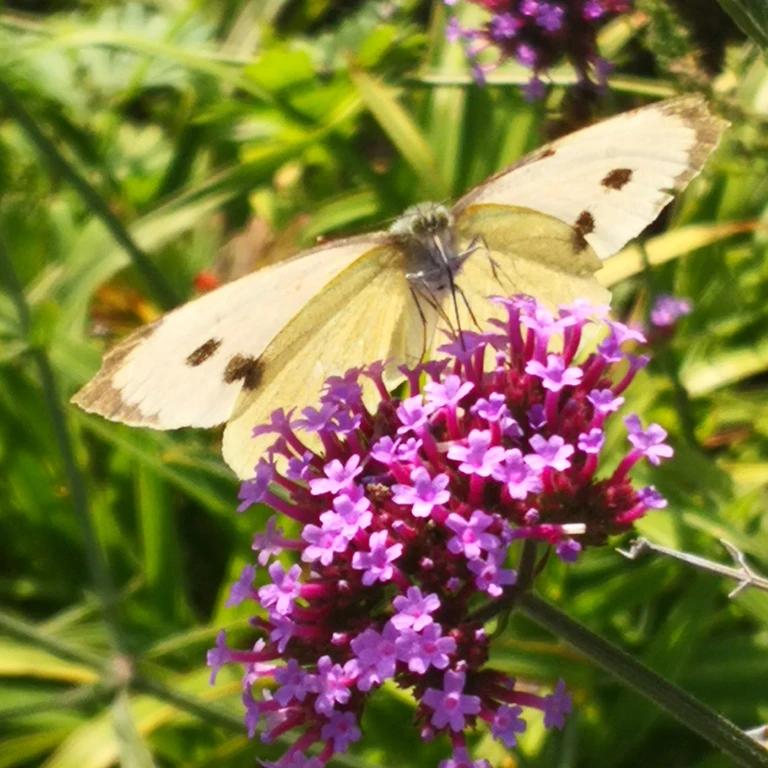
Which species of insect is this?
Pieris brassicae
